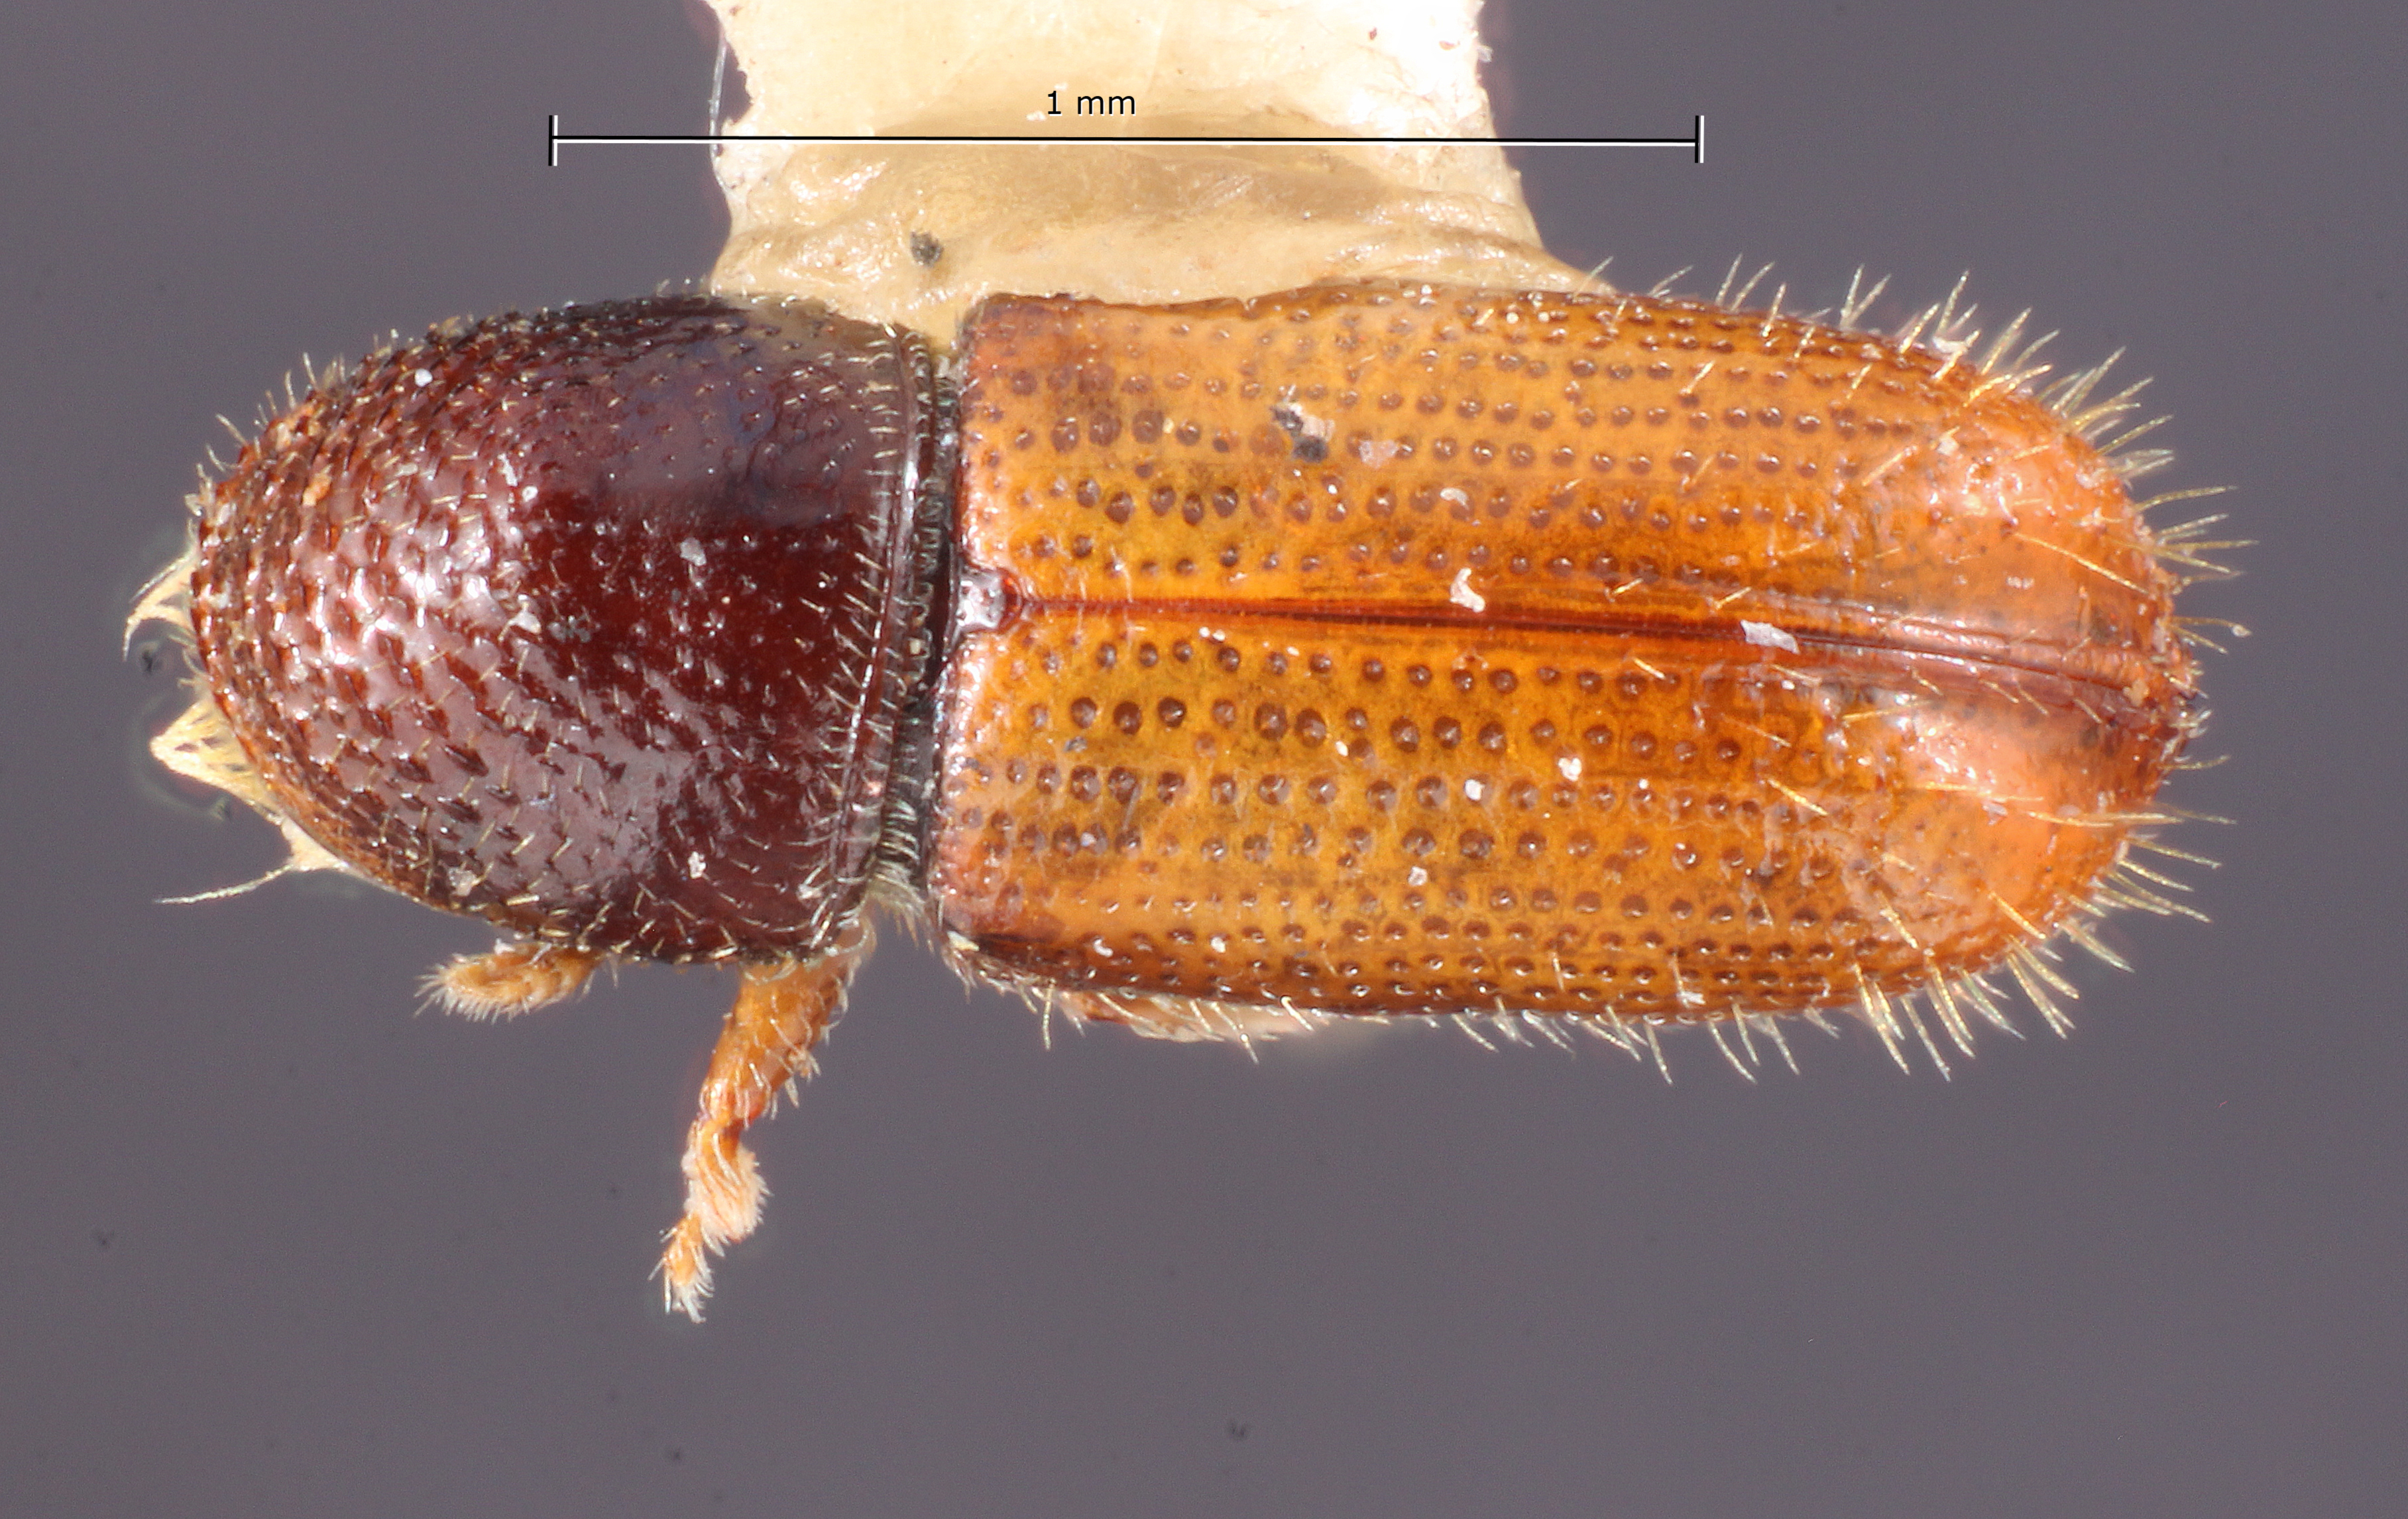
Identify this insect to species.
Pityophthorus ciliatus
